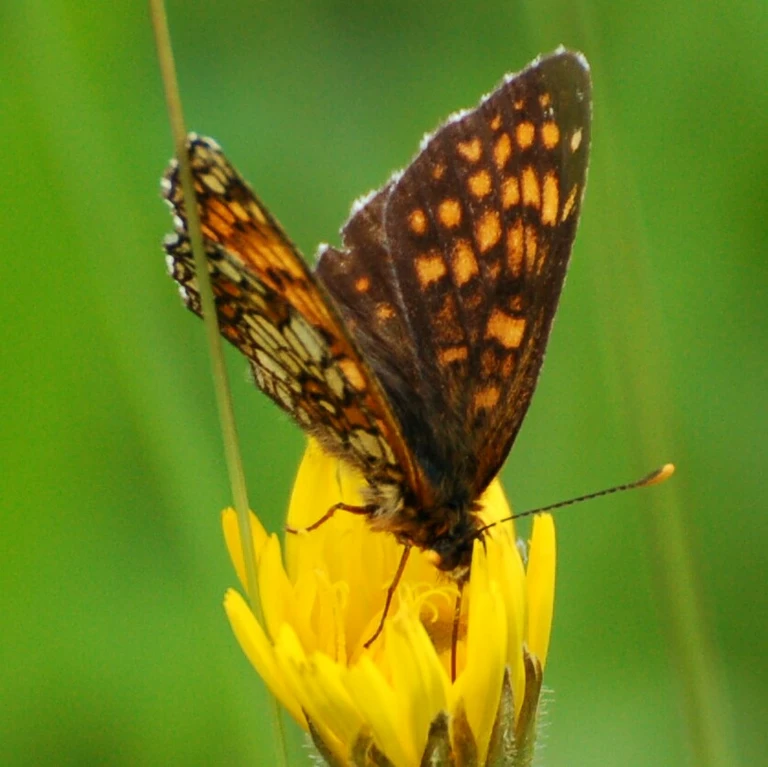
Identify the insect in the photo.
Melitaea diamina
